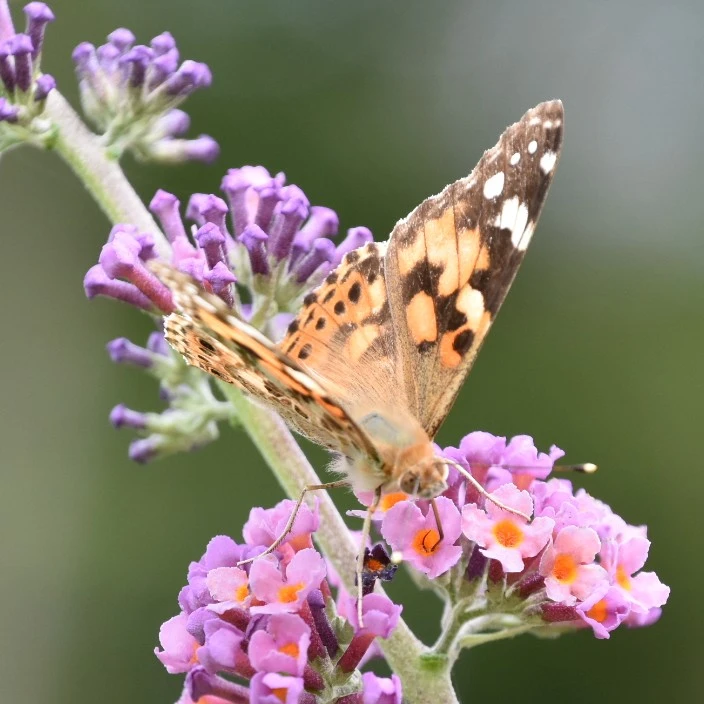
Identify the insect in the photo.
Vanessa cardui
